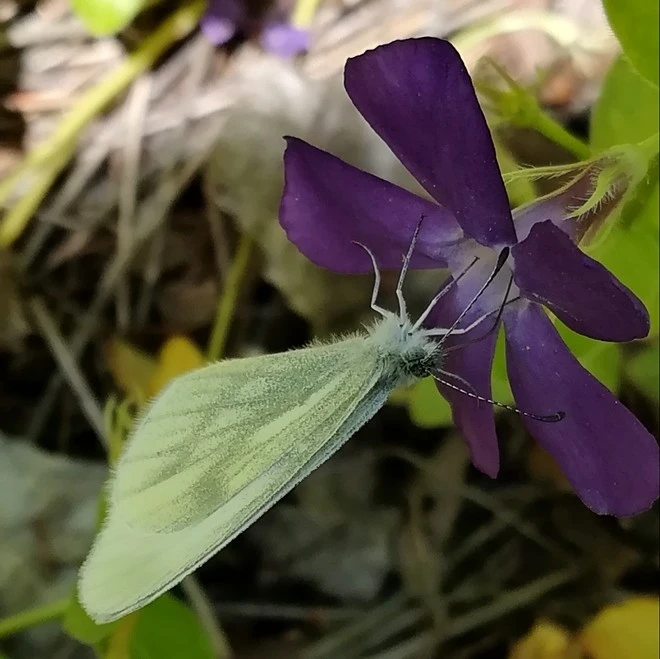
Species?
Leptidea sinapis/juvernica
